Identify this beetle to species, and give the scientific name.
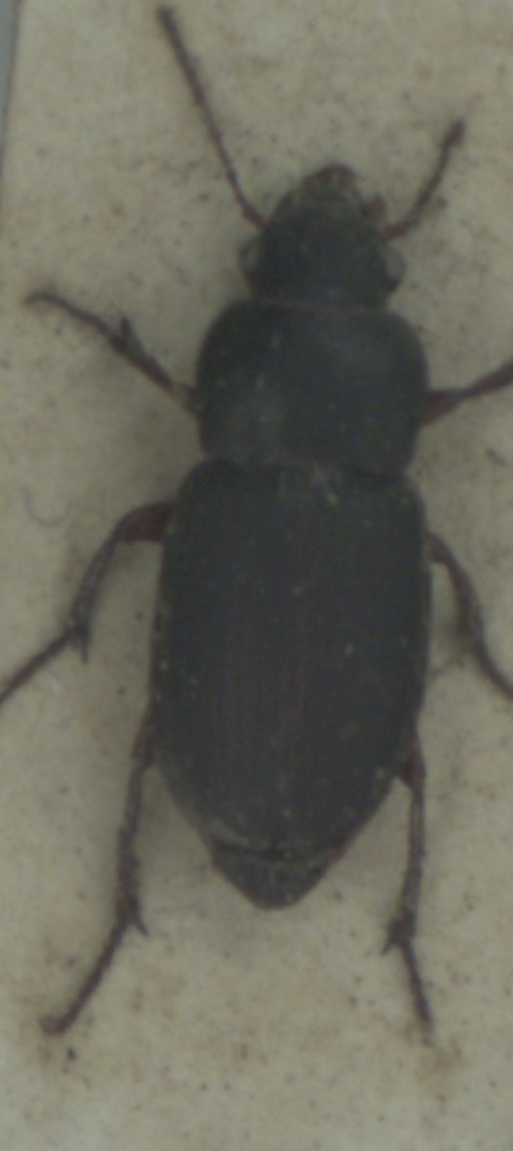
Harpalus affinis
